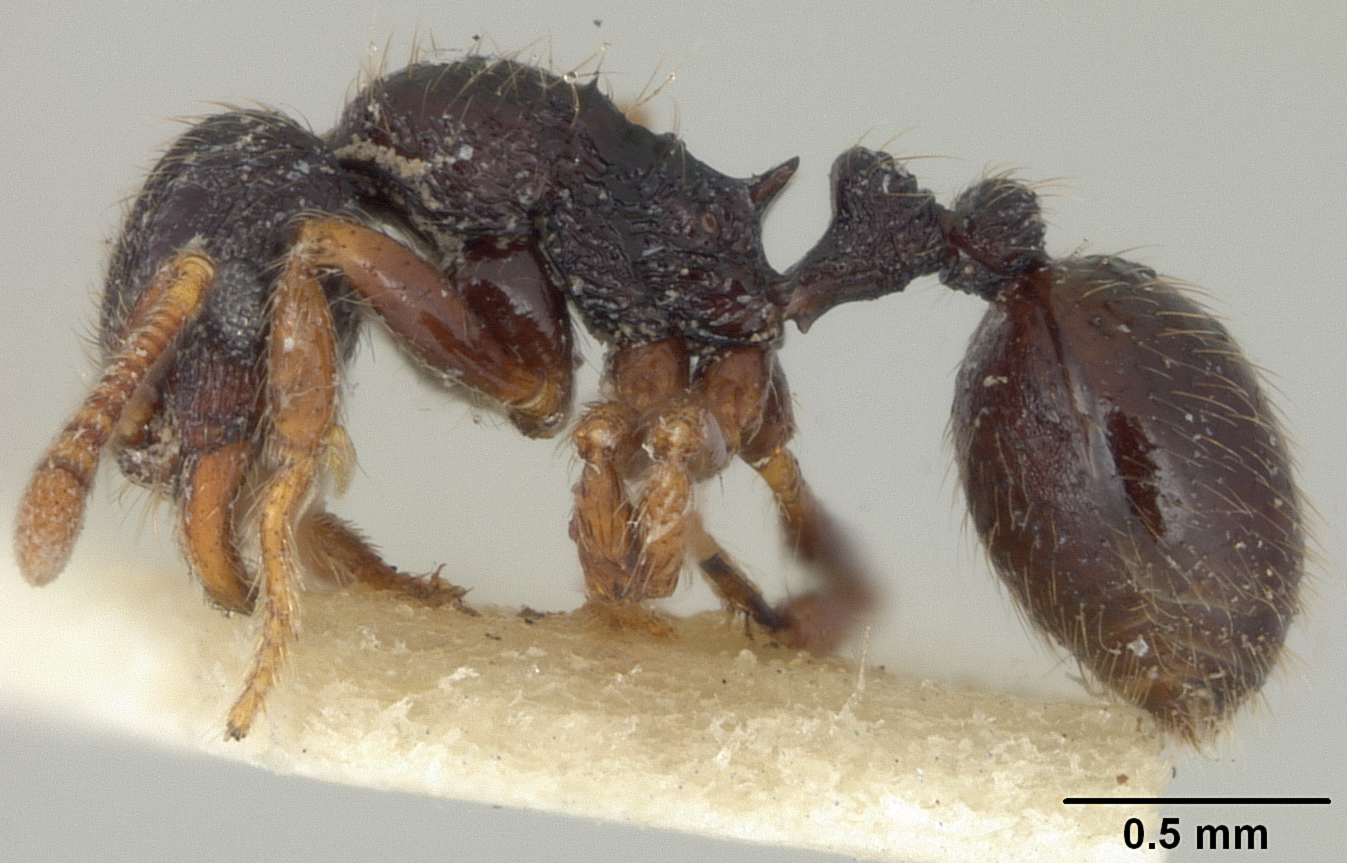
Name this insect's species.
Rogeria striatella
